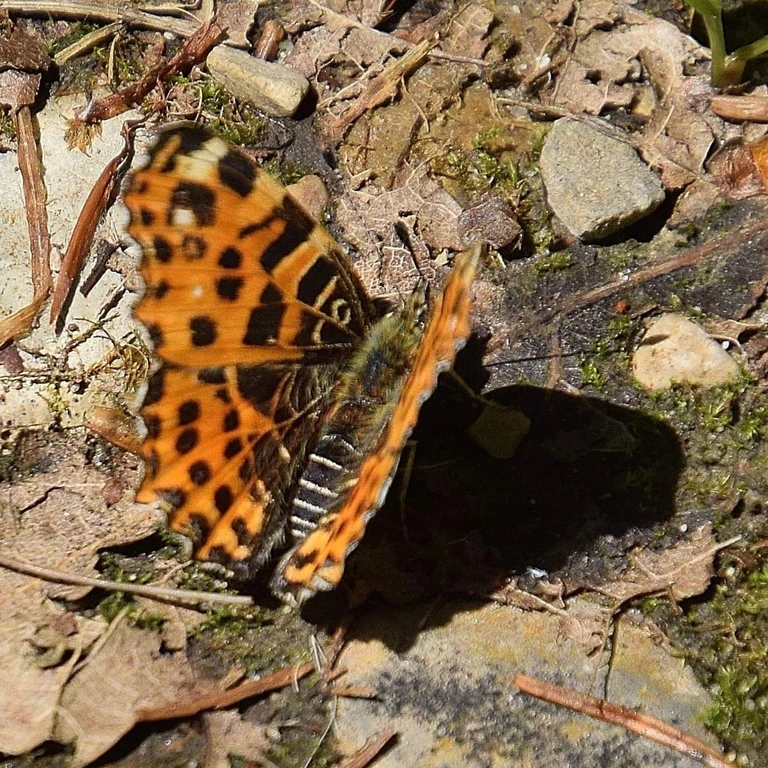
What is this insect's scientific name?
Araschnia levana
